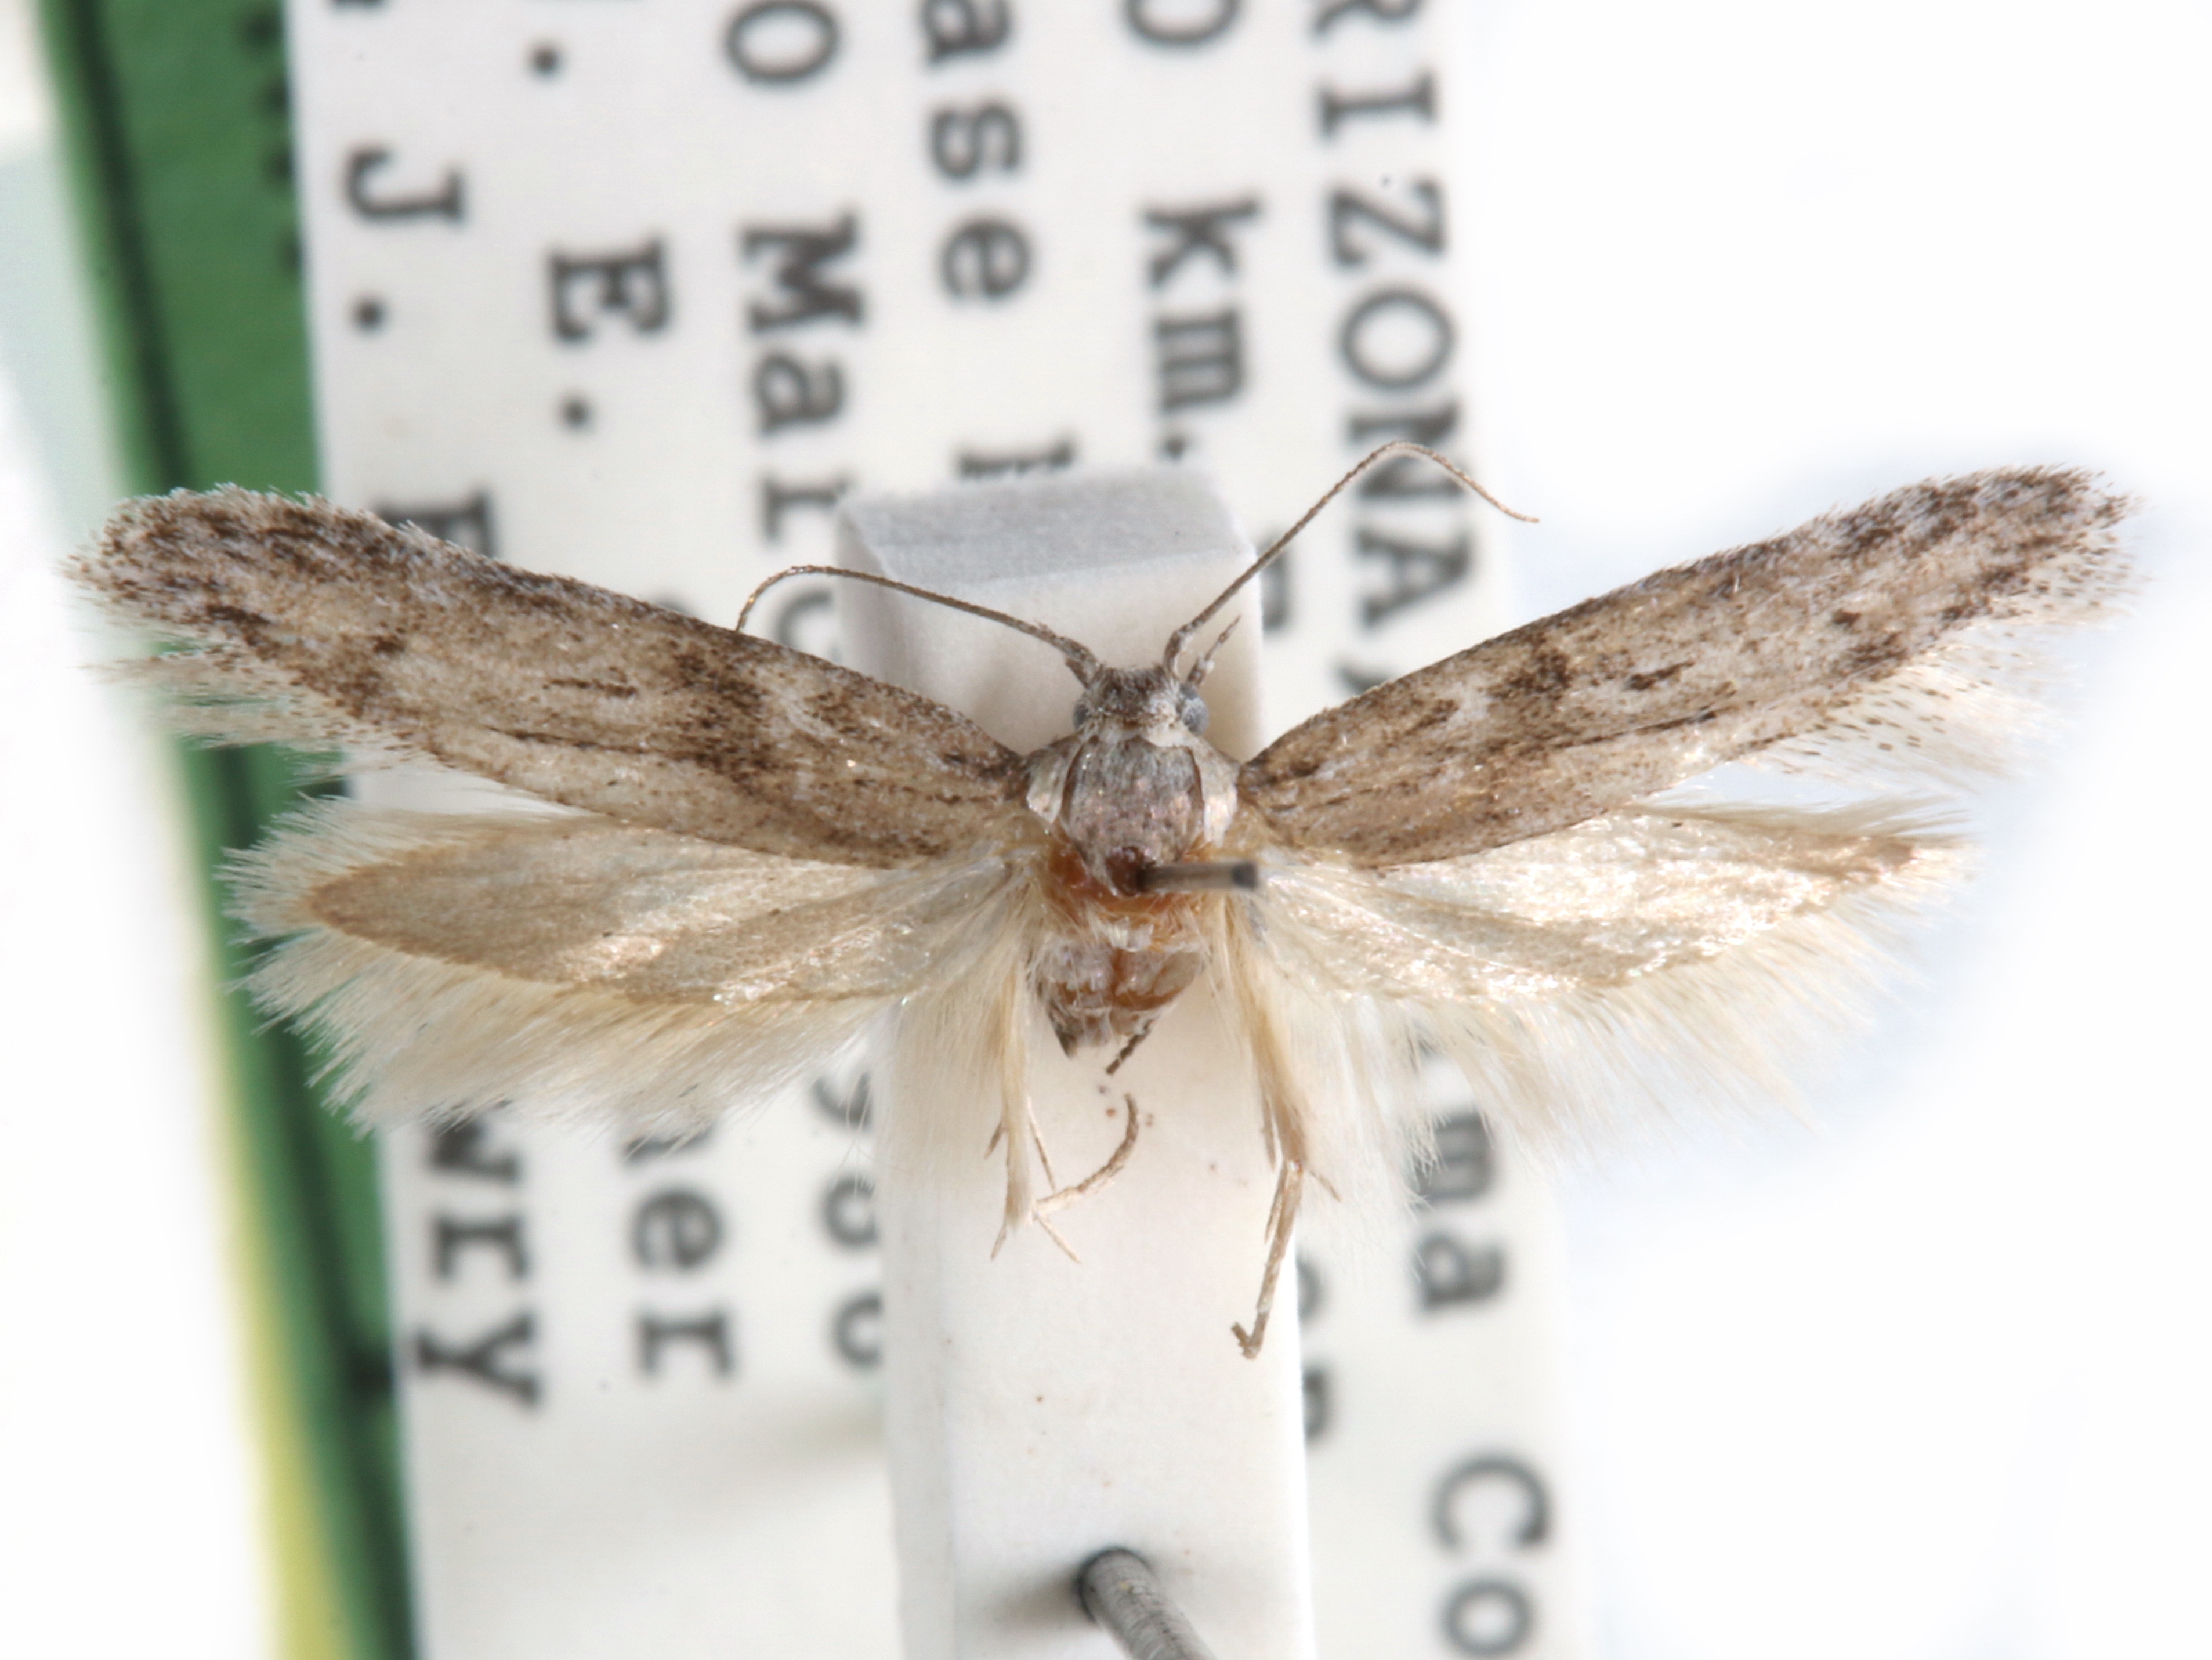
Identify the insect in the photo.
Anoncia epischia
